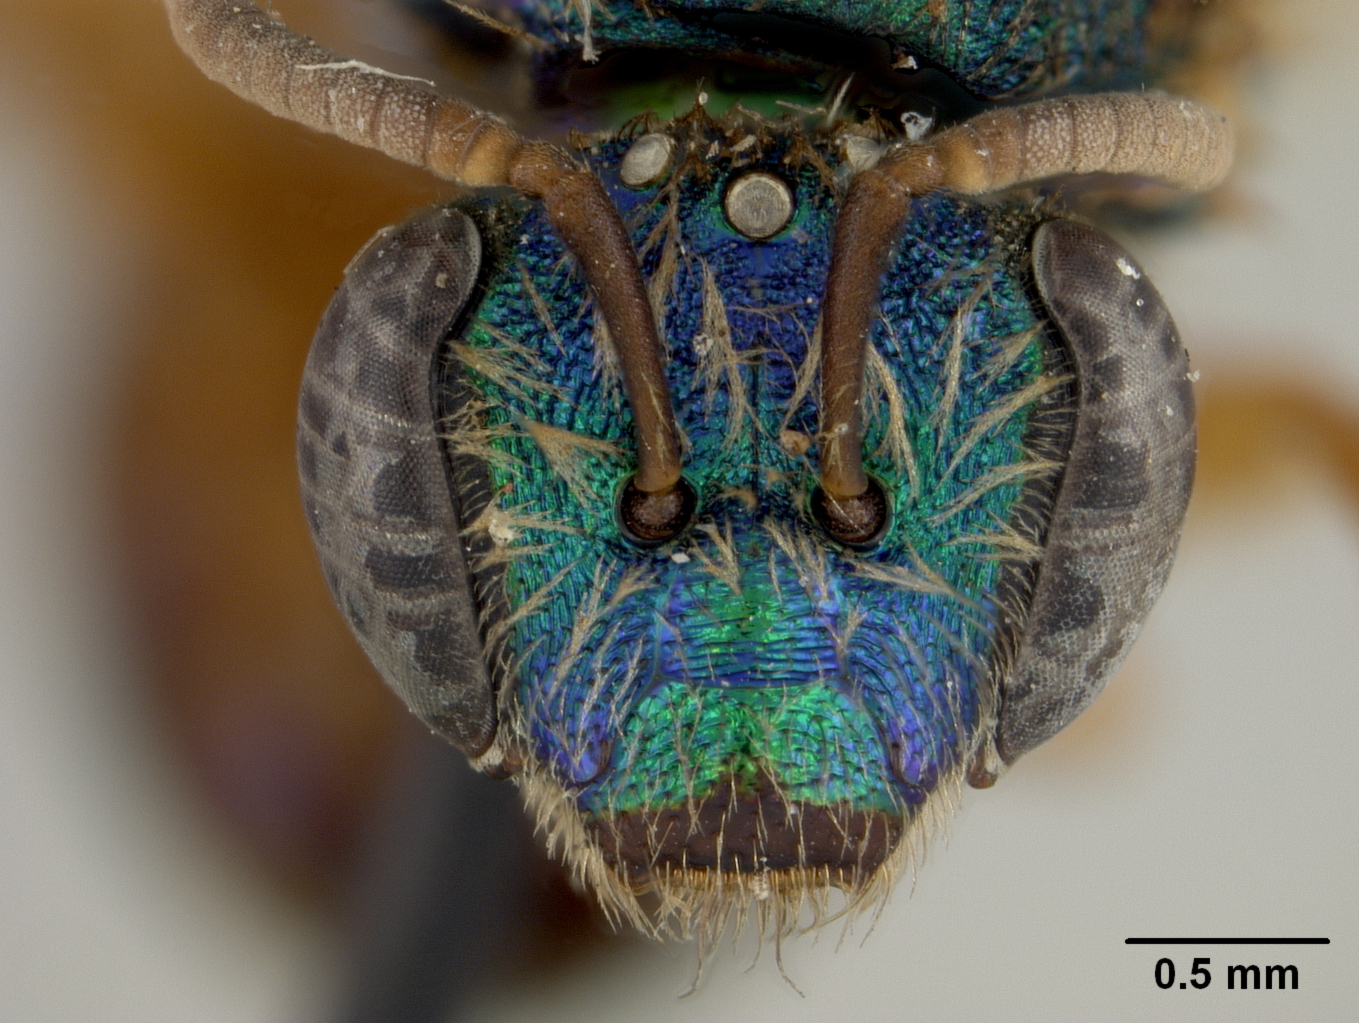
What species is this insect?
Agapostemon viequesensis
